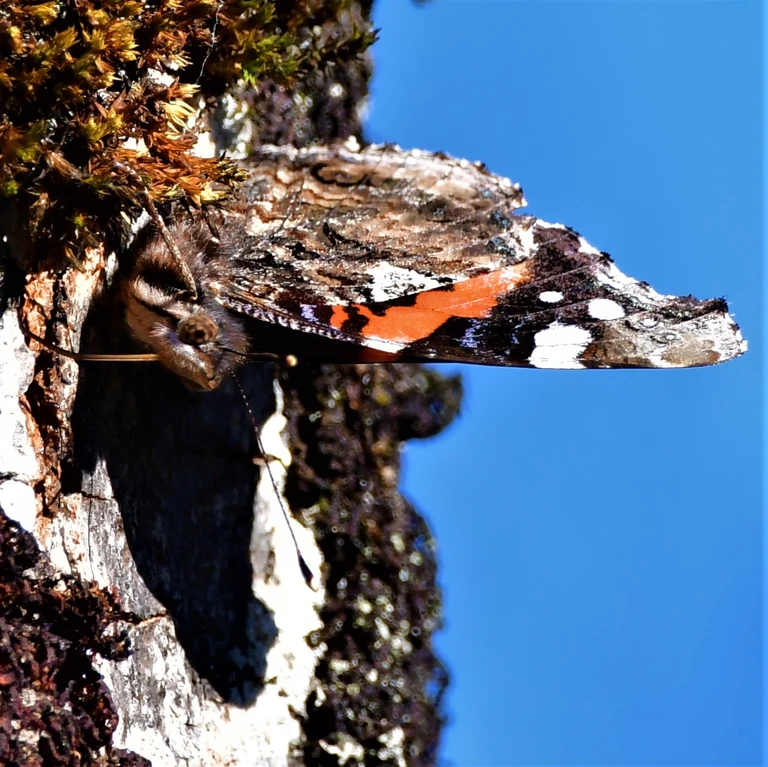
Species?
Vanessa atalanta
